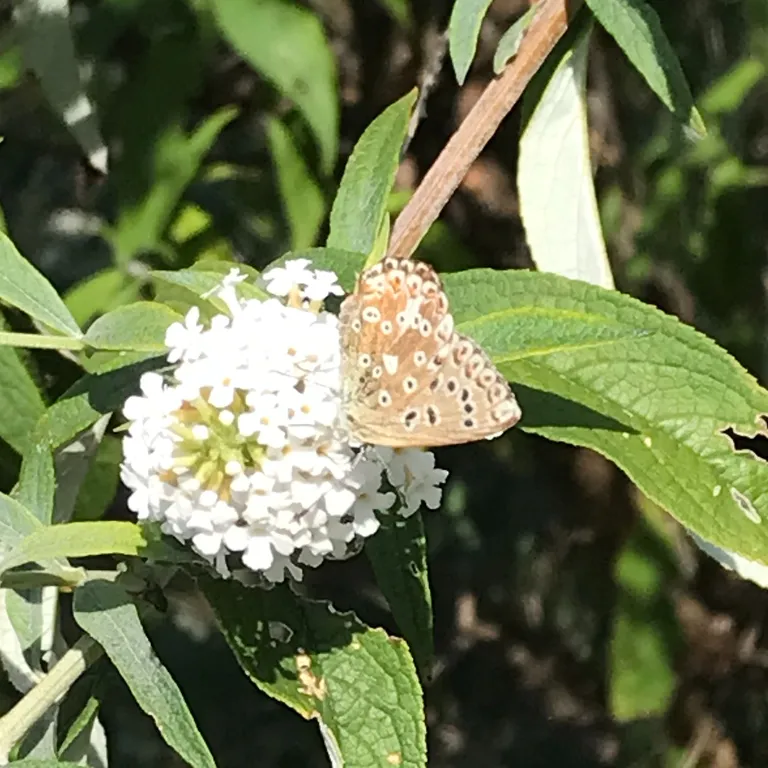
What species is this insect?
Lysandra coridon
